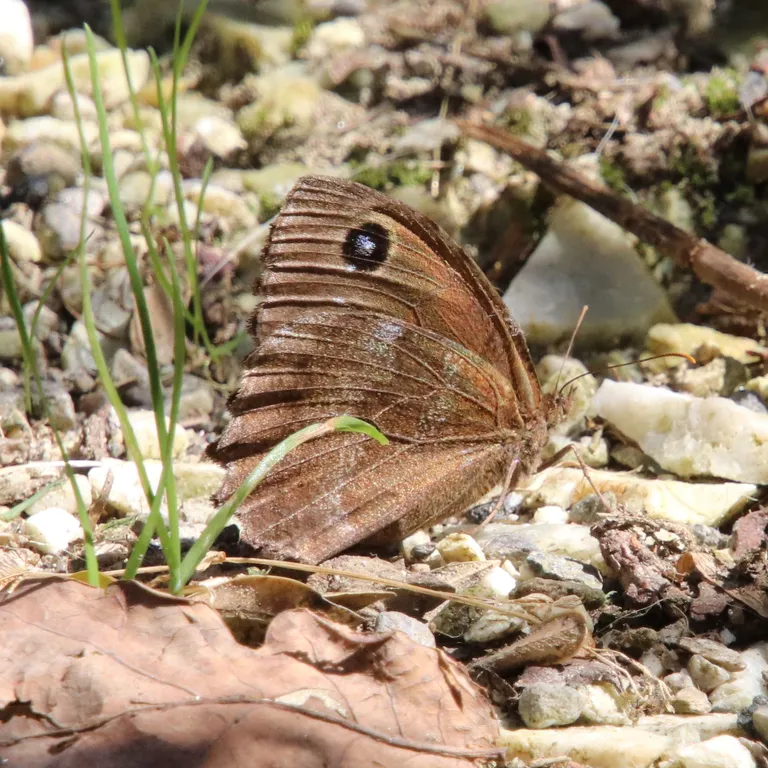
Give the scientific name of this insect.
Minois dryas
